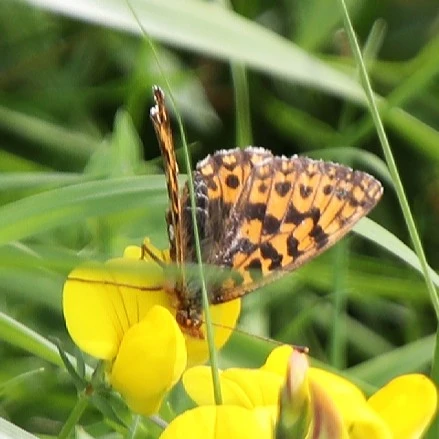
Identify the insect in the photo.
Boloria dia
